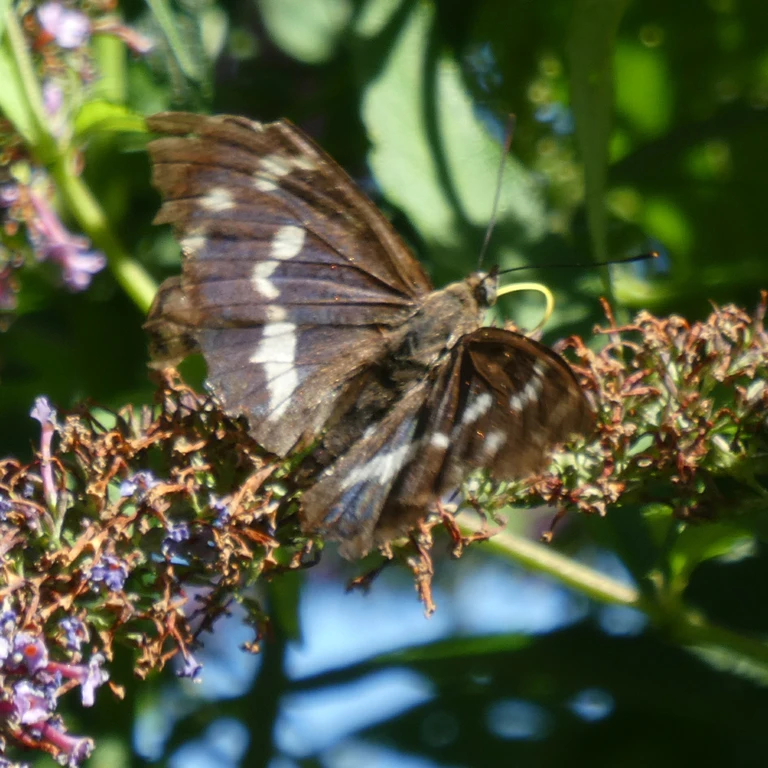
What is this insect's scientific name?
Apatura iris
